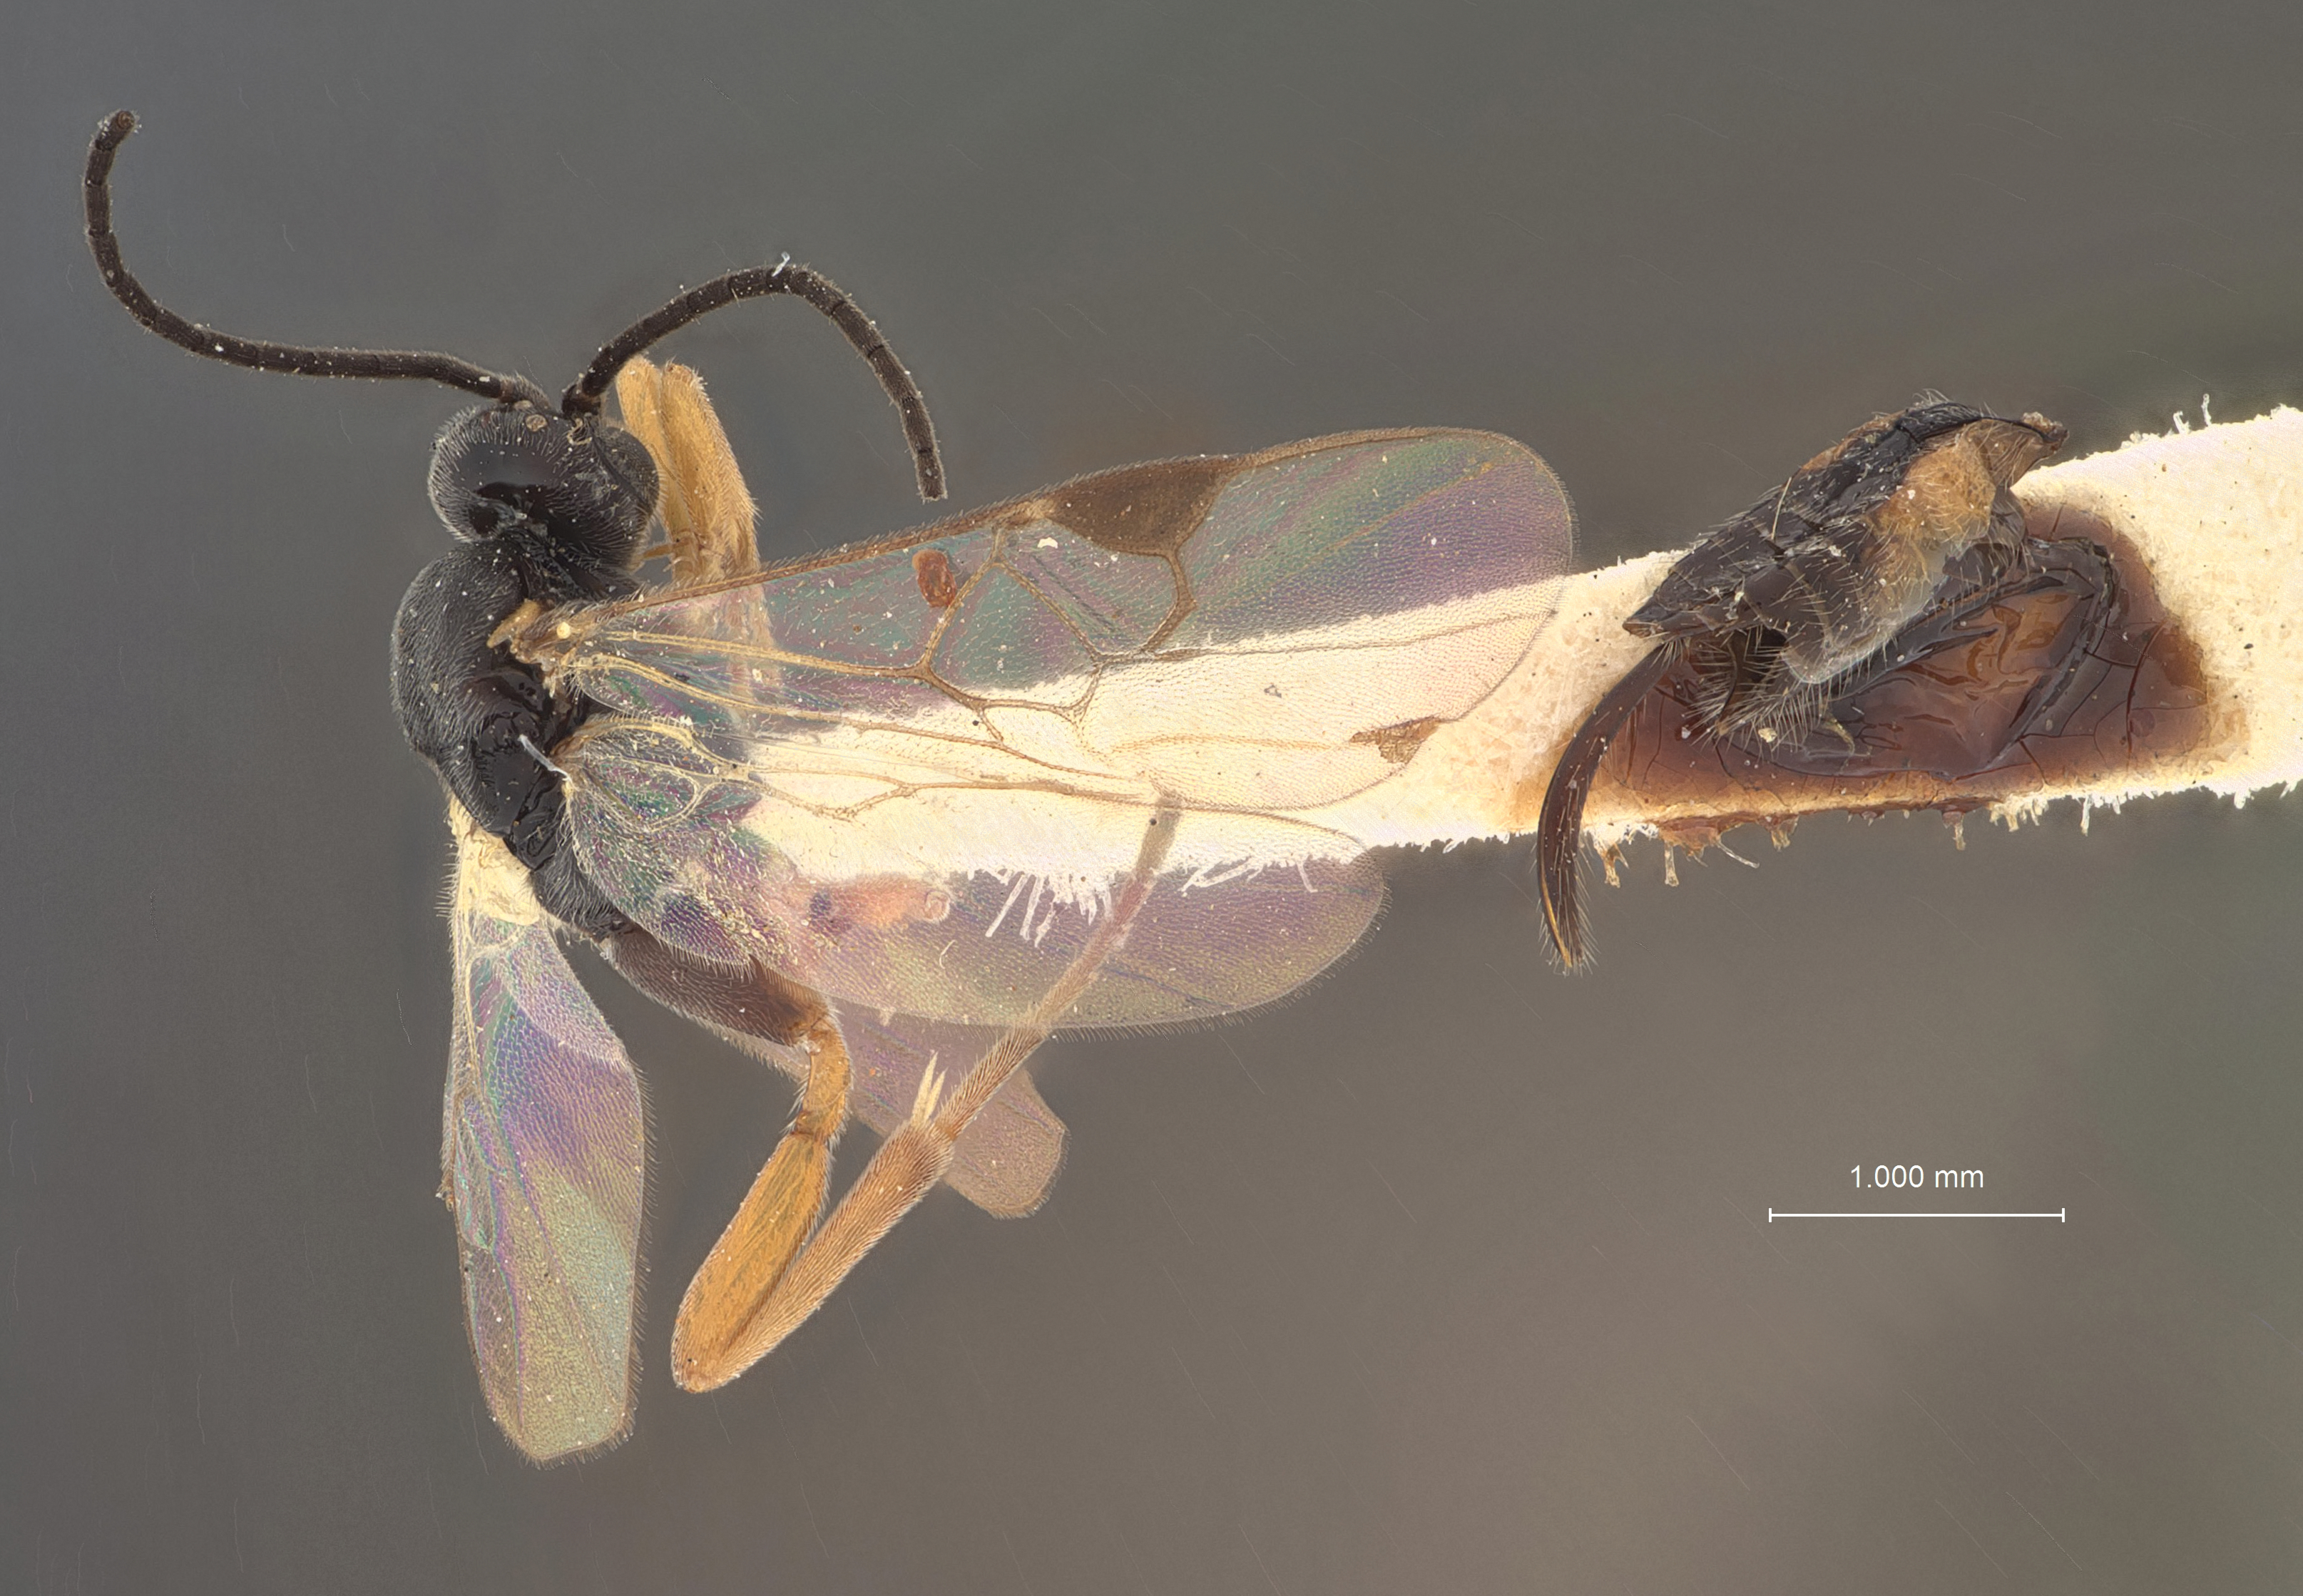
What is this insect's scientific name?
Apanteles neomexicanus
